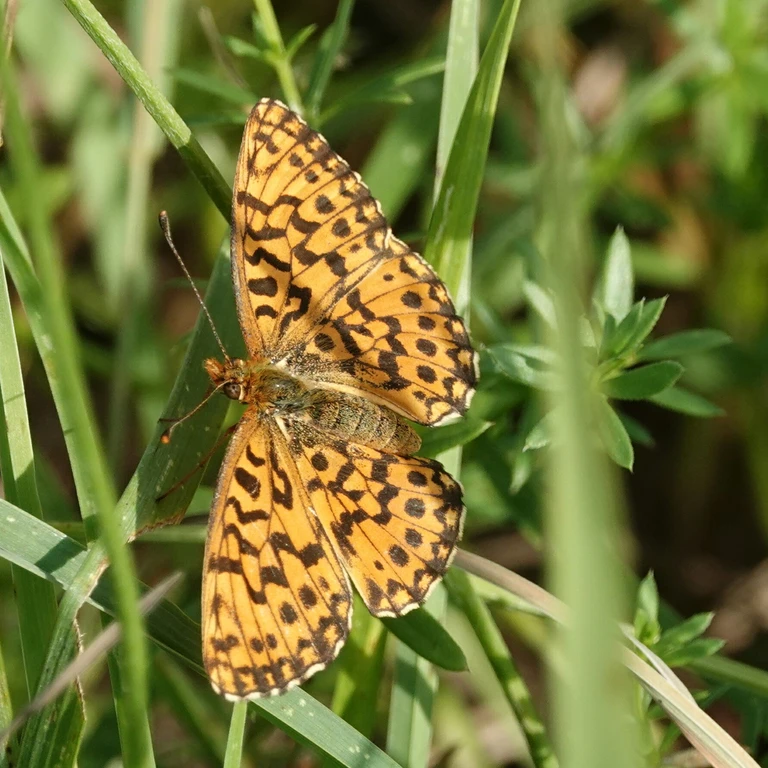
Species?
Boloria dia
